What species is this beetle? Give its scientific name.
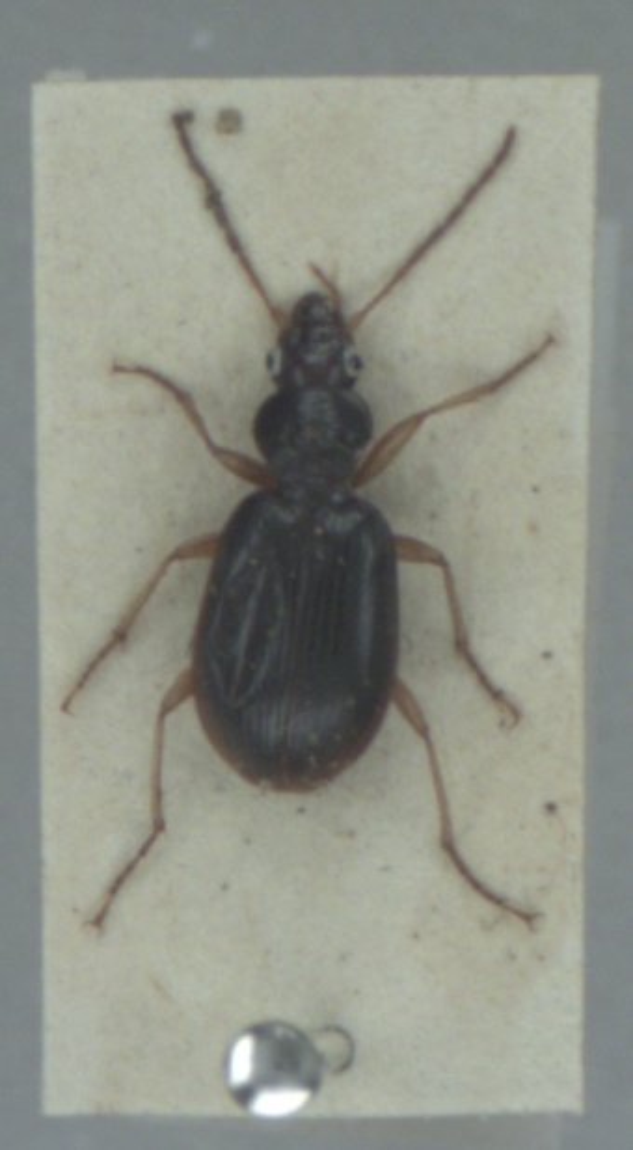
Paranchus albipes
